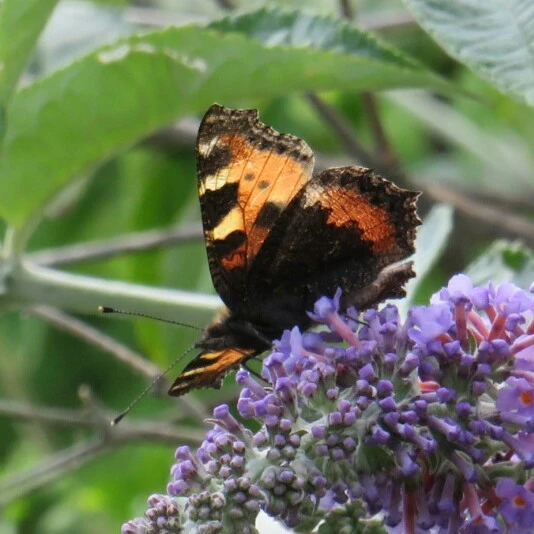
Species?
Aglais urticae
